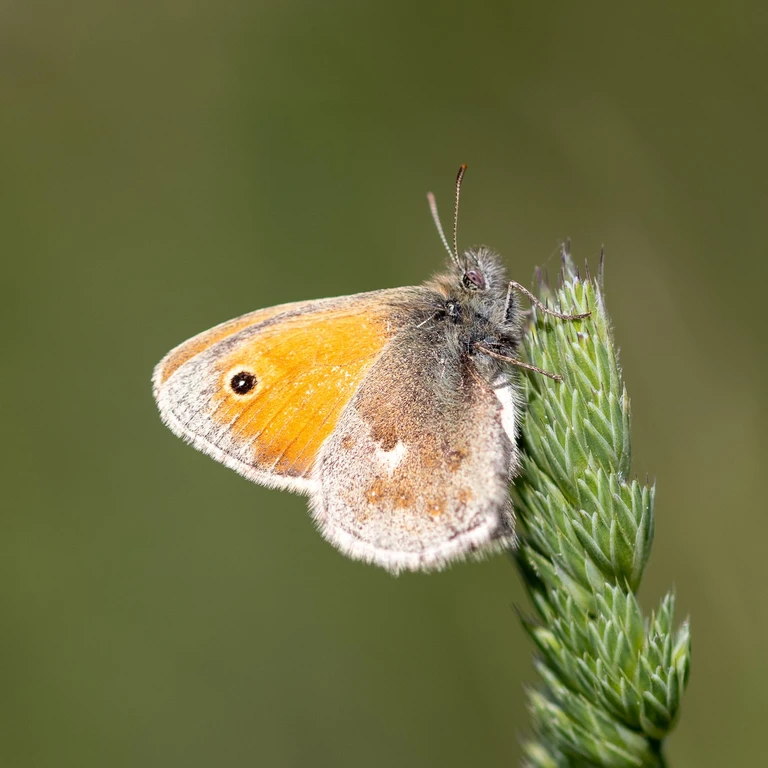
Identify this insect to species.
Coenonympha pamphilus
